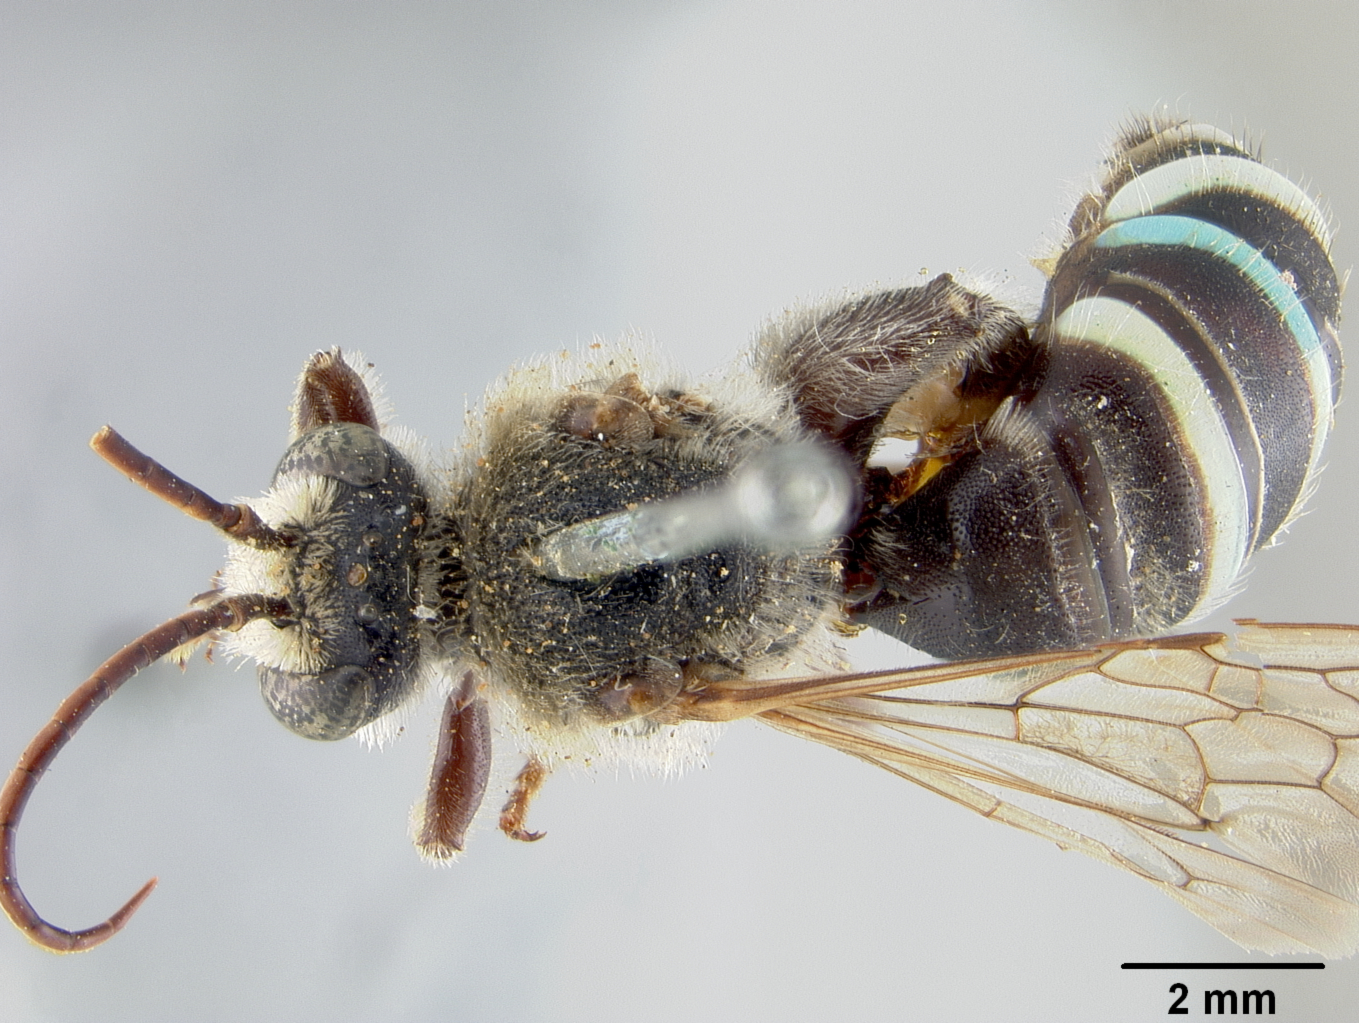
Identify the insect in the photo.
Nomia acus
